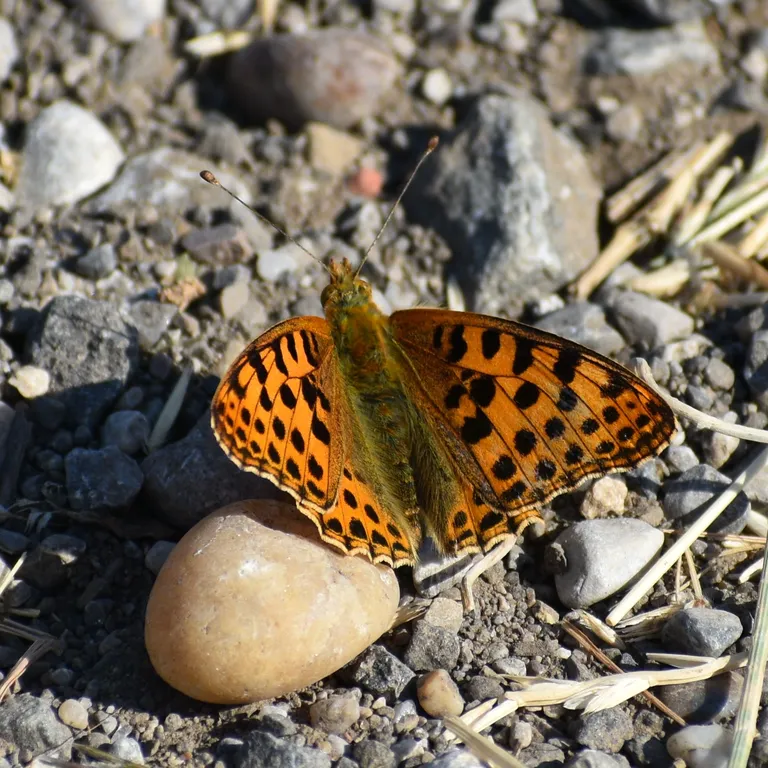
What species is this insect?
Issoria lathonia
